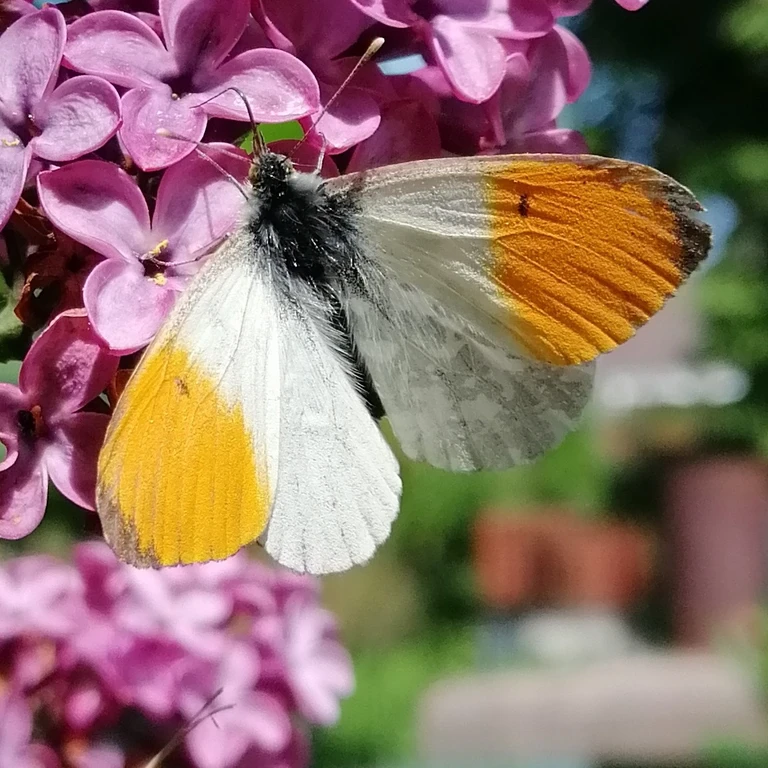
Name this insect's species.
Anthocharis cardamines
